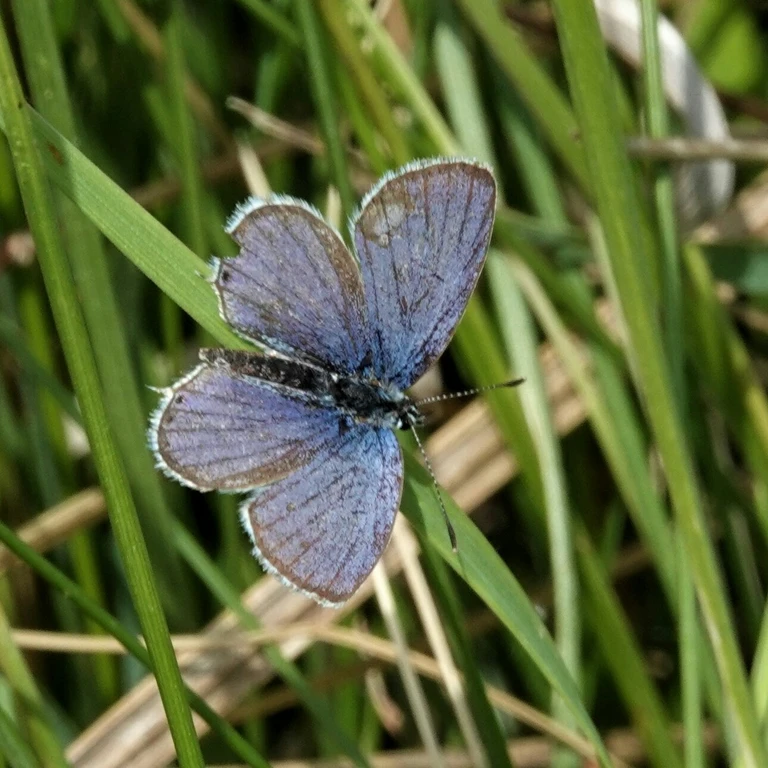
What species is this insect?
Cupido argiades (also Elkalyce argiades)
